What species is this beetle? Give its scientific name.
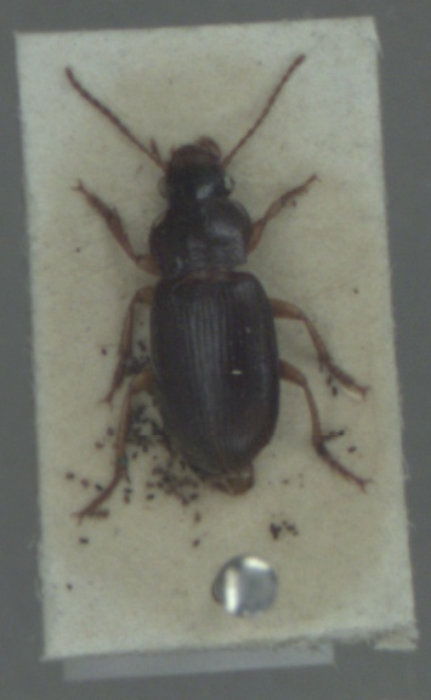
Ophonus rufibarbis
